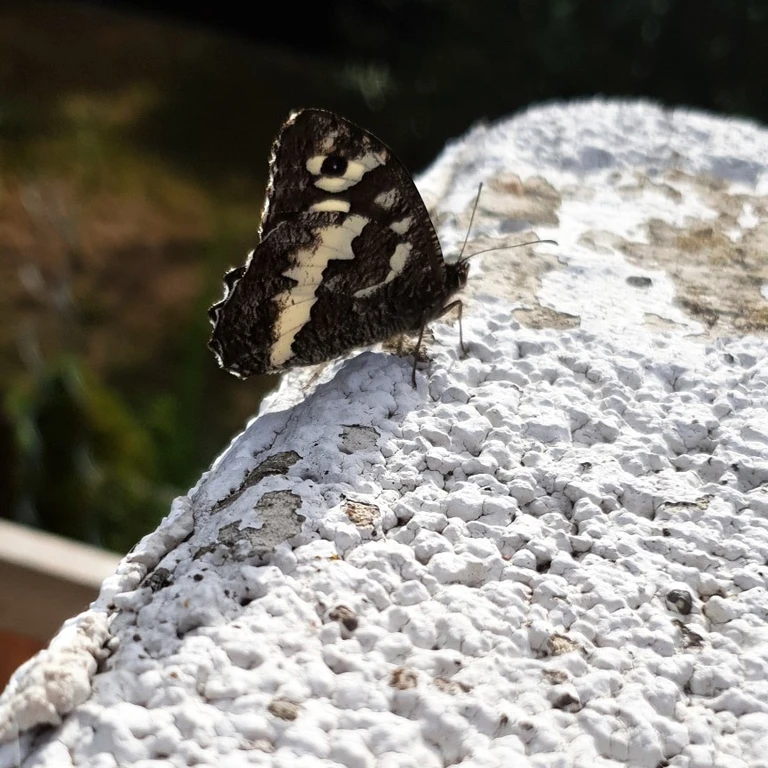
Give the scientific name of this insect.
Brintesia circe
